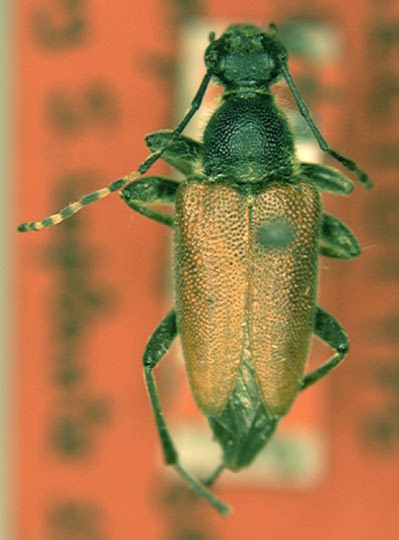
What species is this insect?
Brachyleptura brevis
